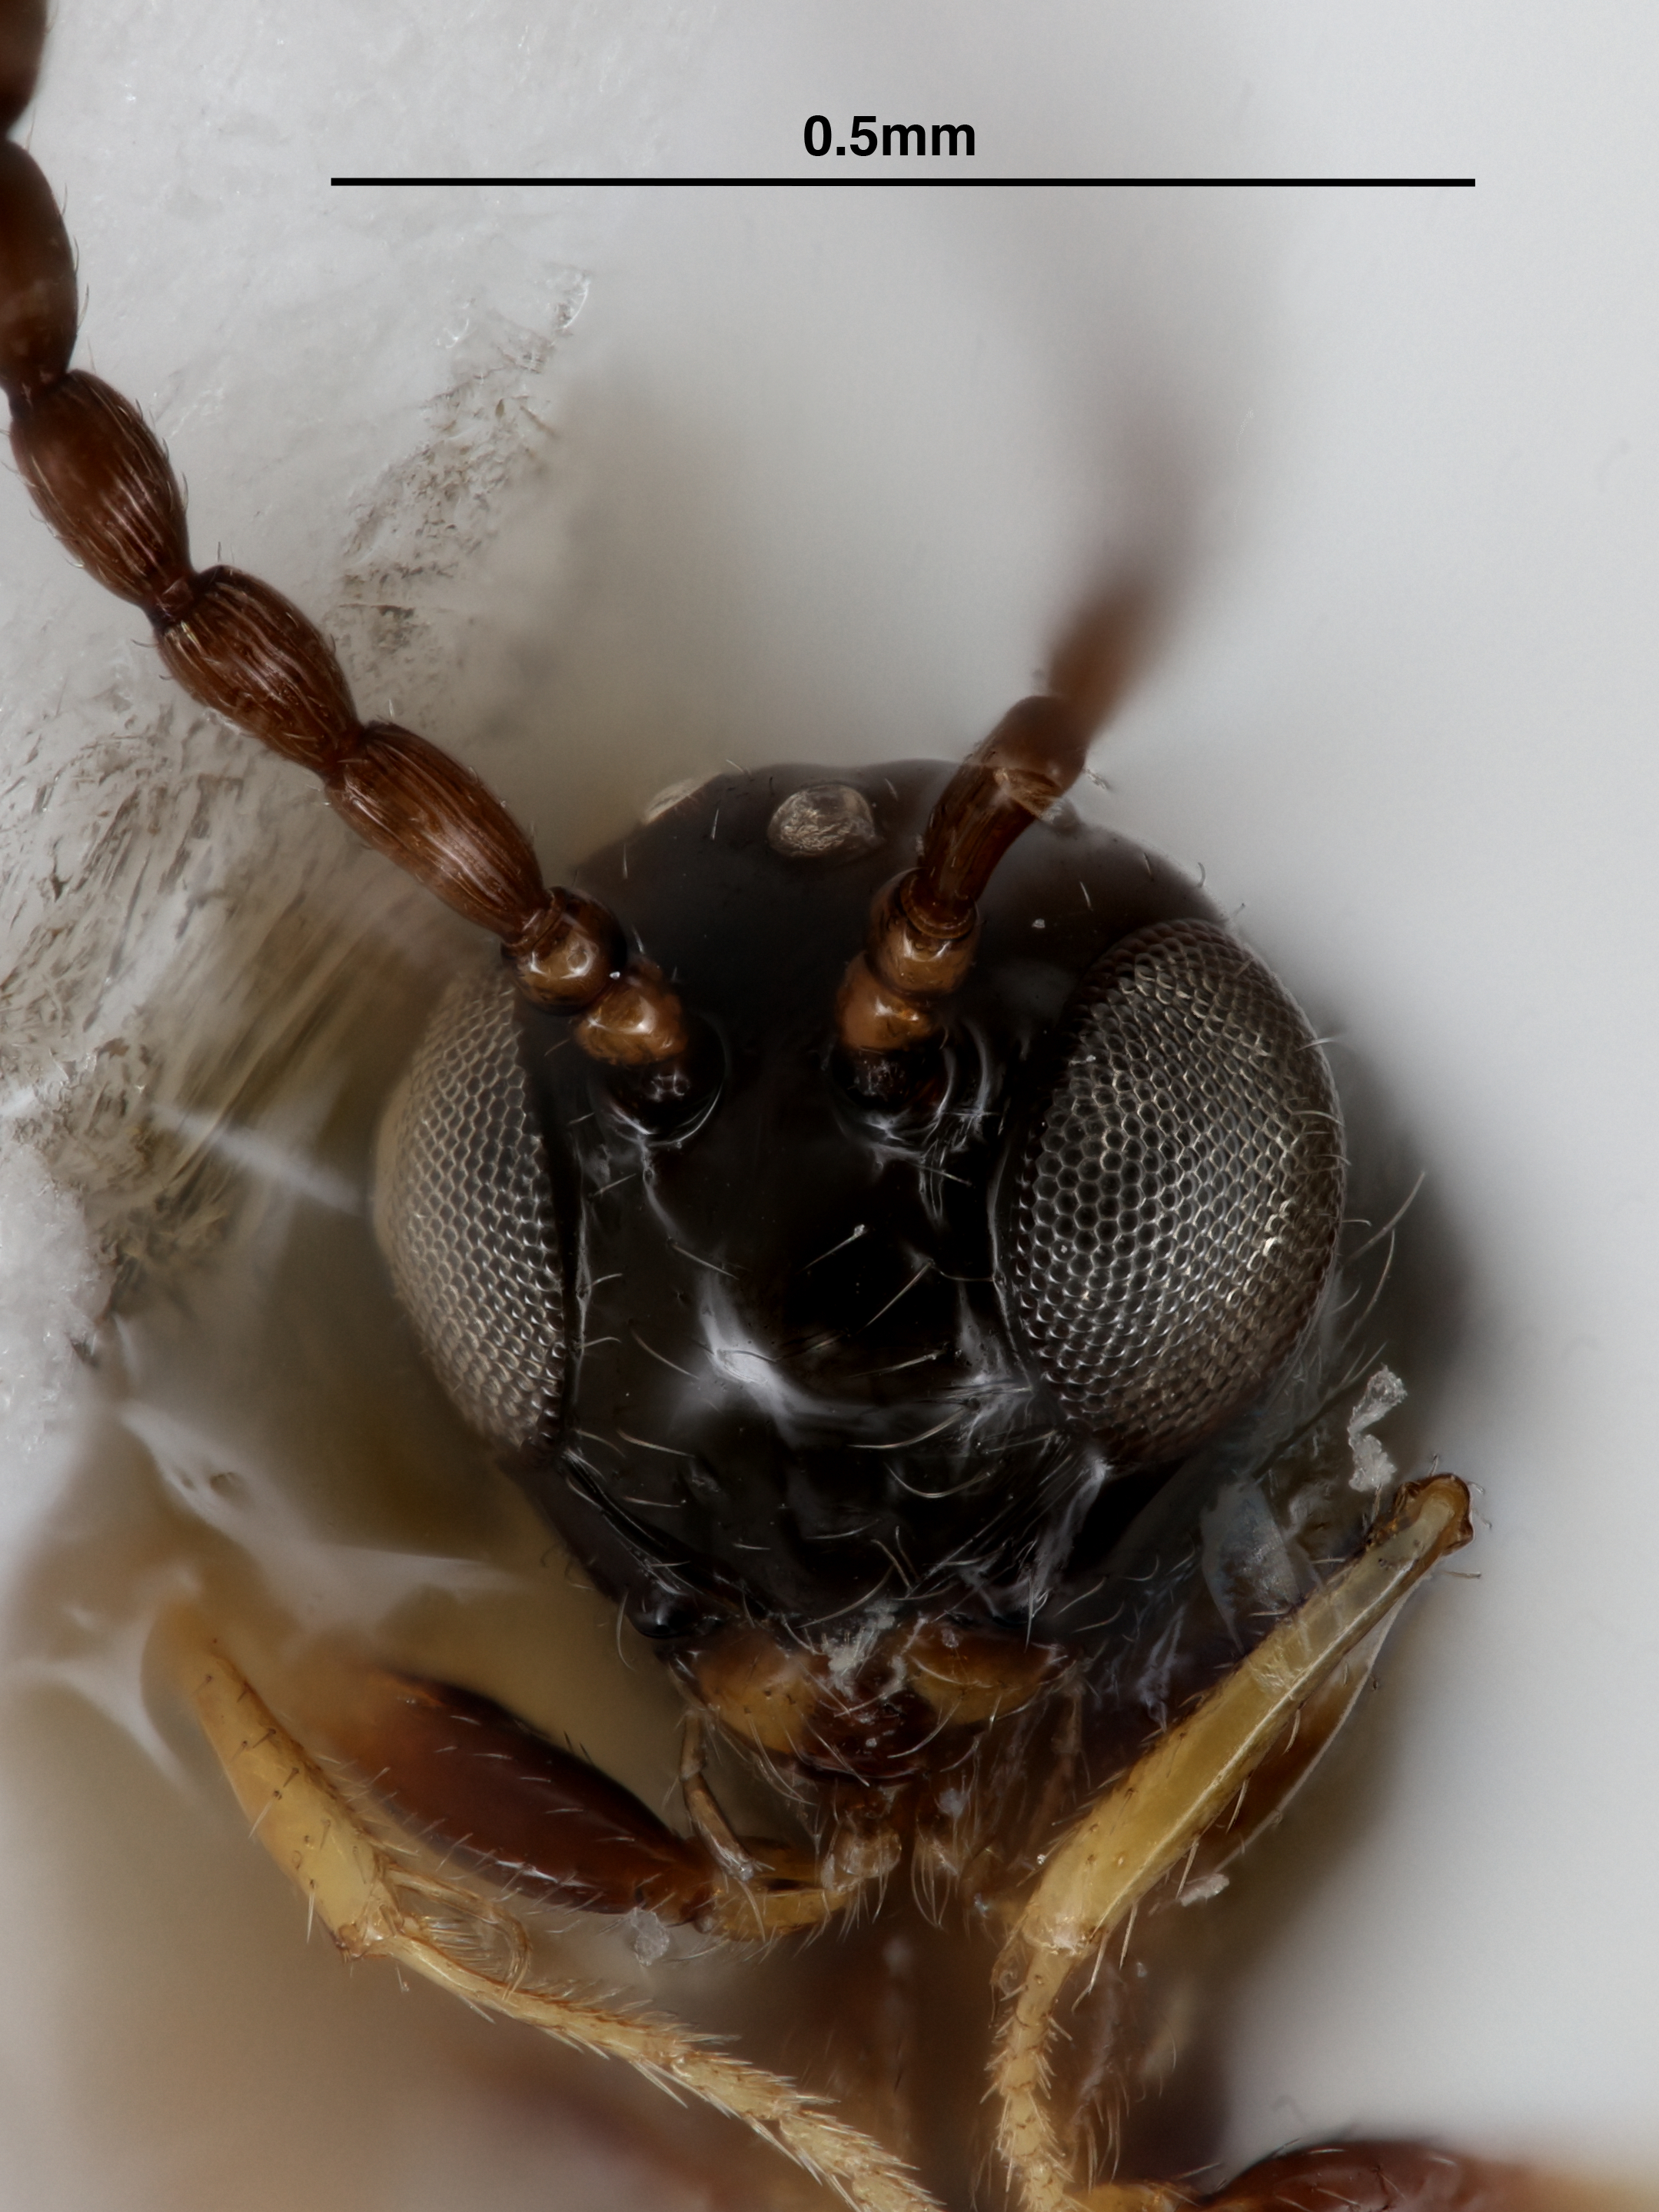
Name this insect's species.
Zaeucoila patera
